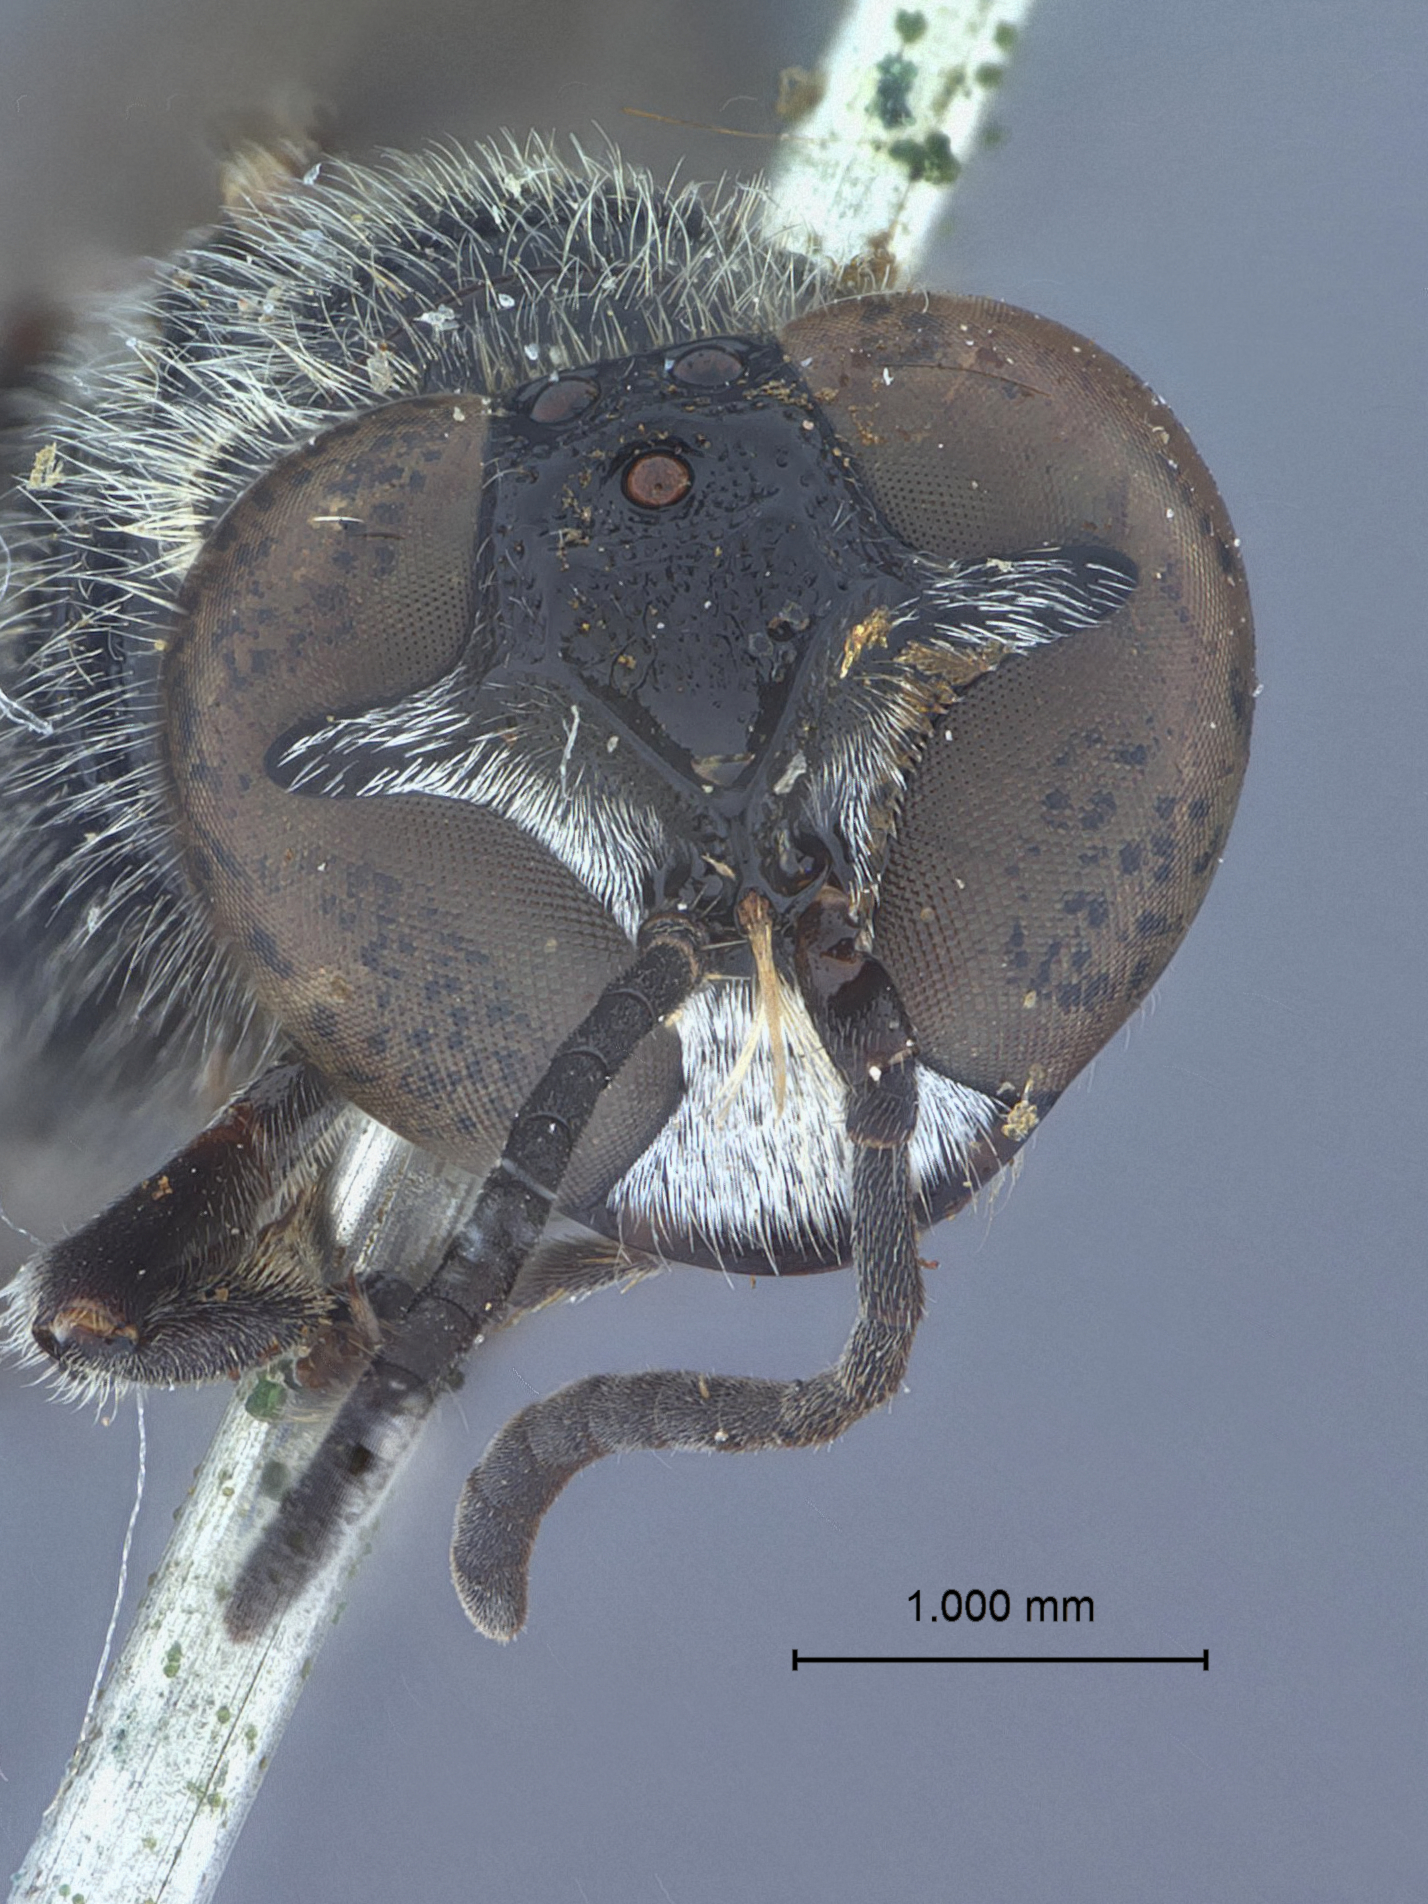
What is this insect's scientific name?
Trypoxylon bakeri
